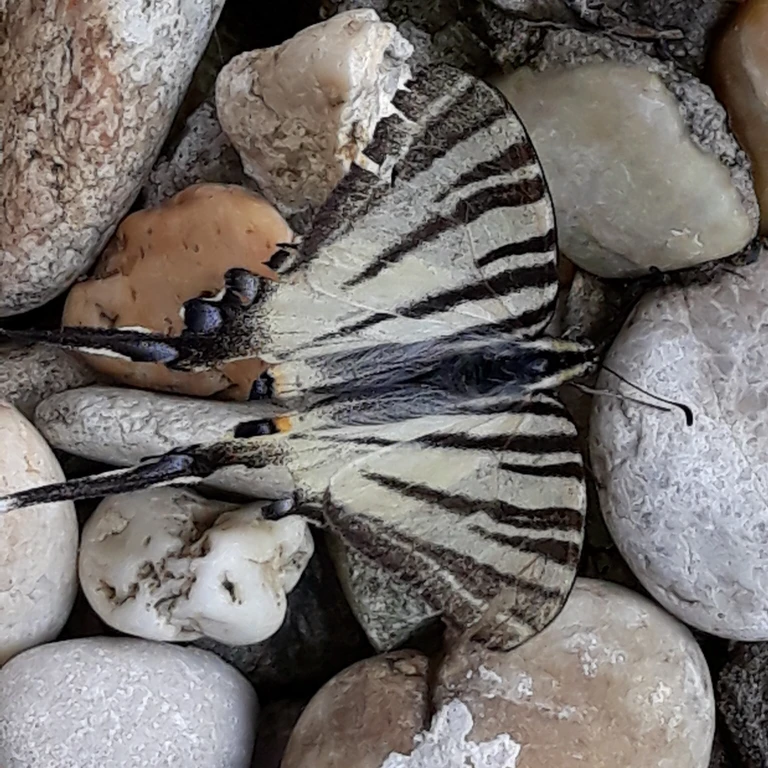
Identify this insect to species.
Iphiclides podalirius
